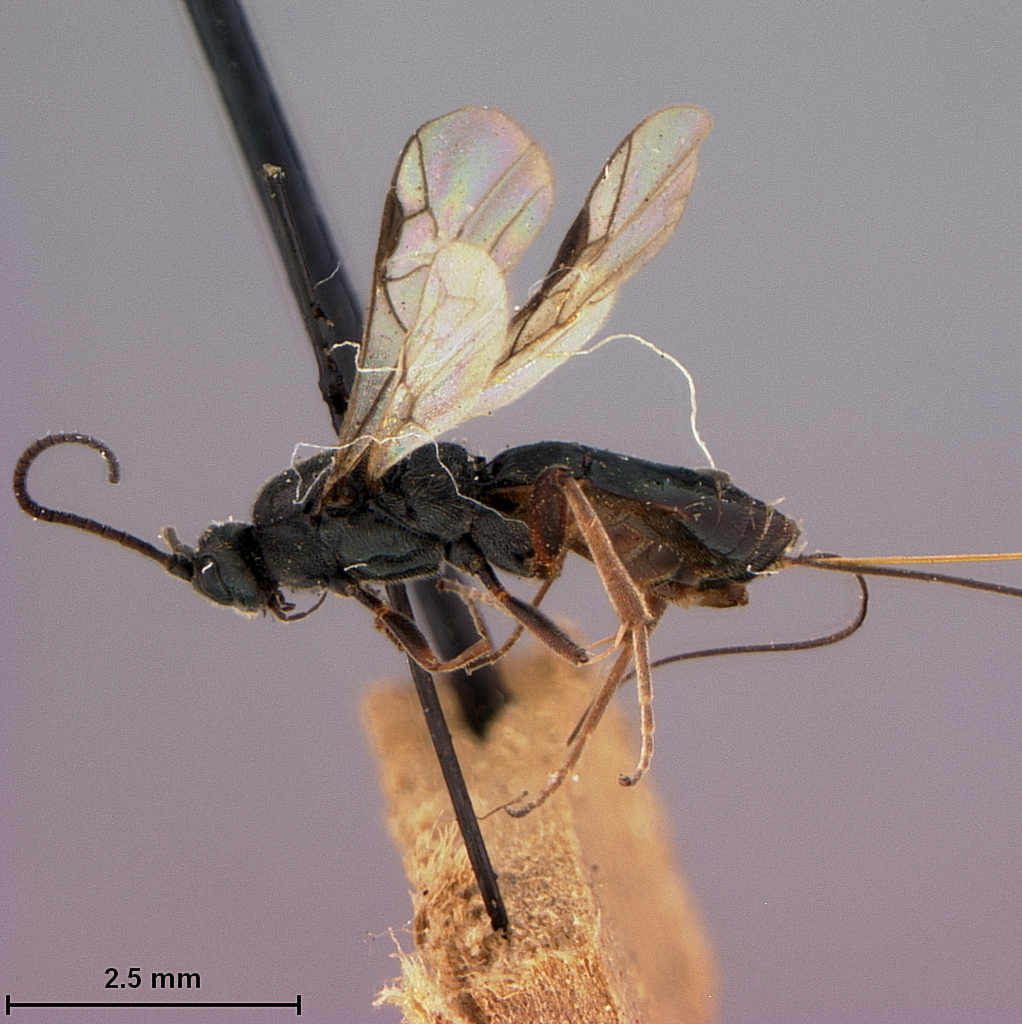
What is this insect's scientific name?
Orgilus buccatus
